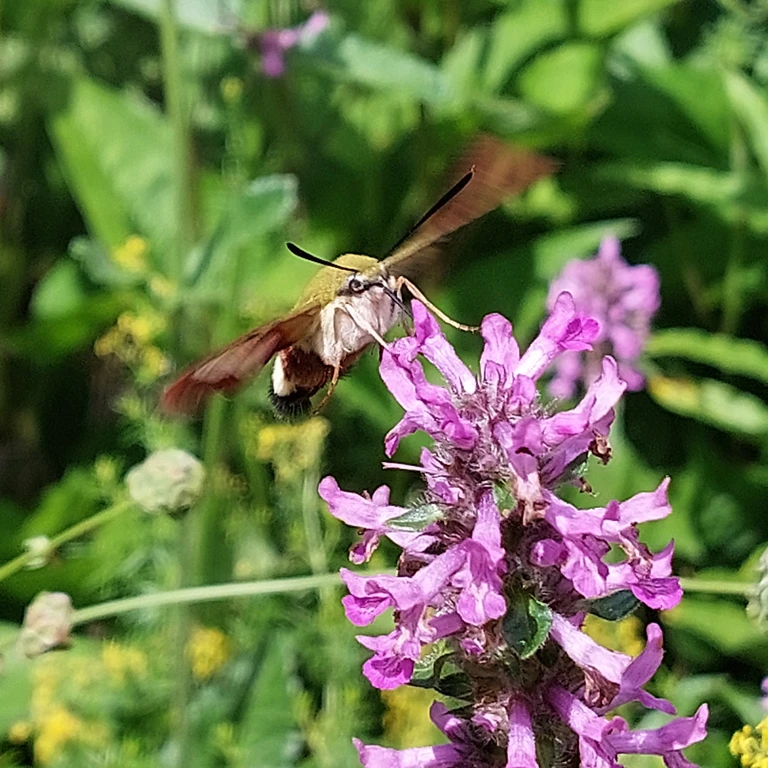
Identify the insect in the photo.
Hemaris fuciformis
